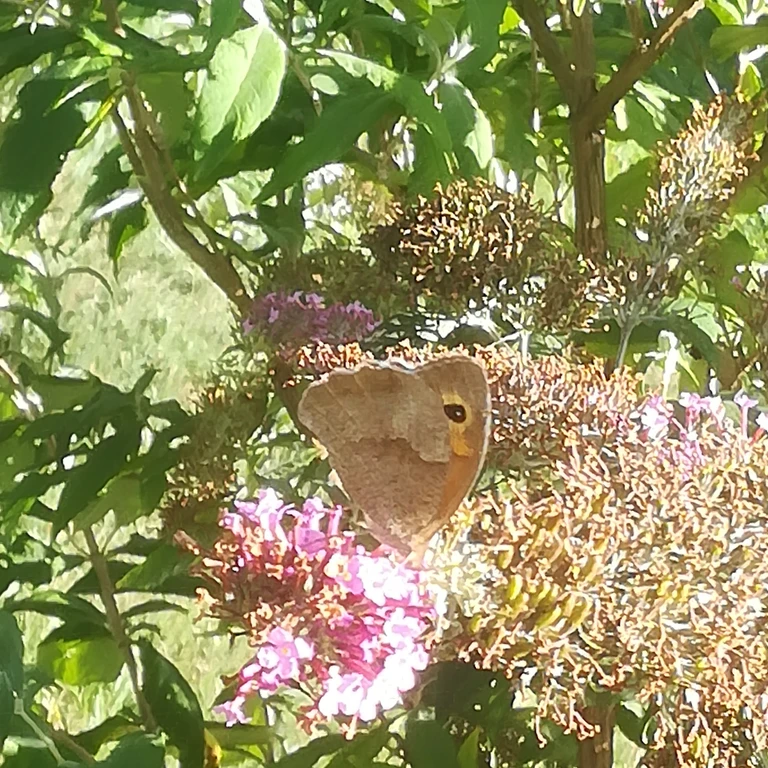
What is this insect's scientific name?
Maniola jurtina
